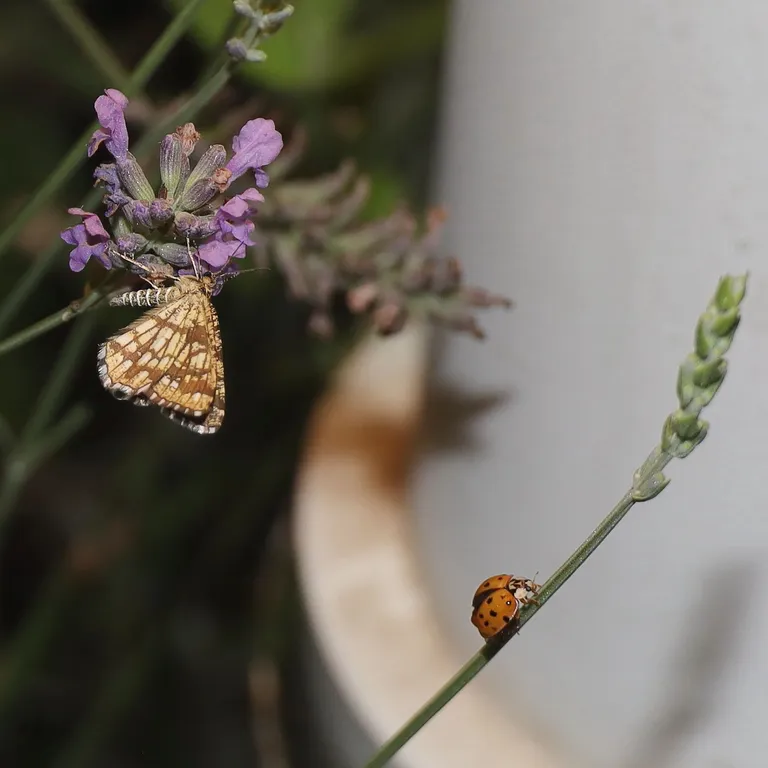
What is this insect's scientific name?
Chiasmia clathrata
